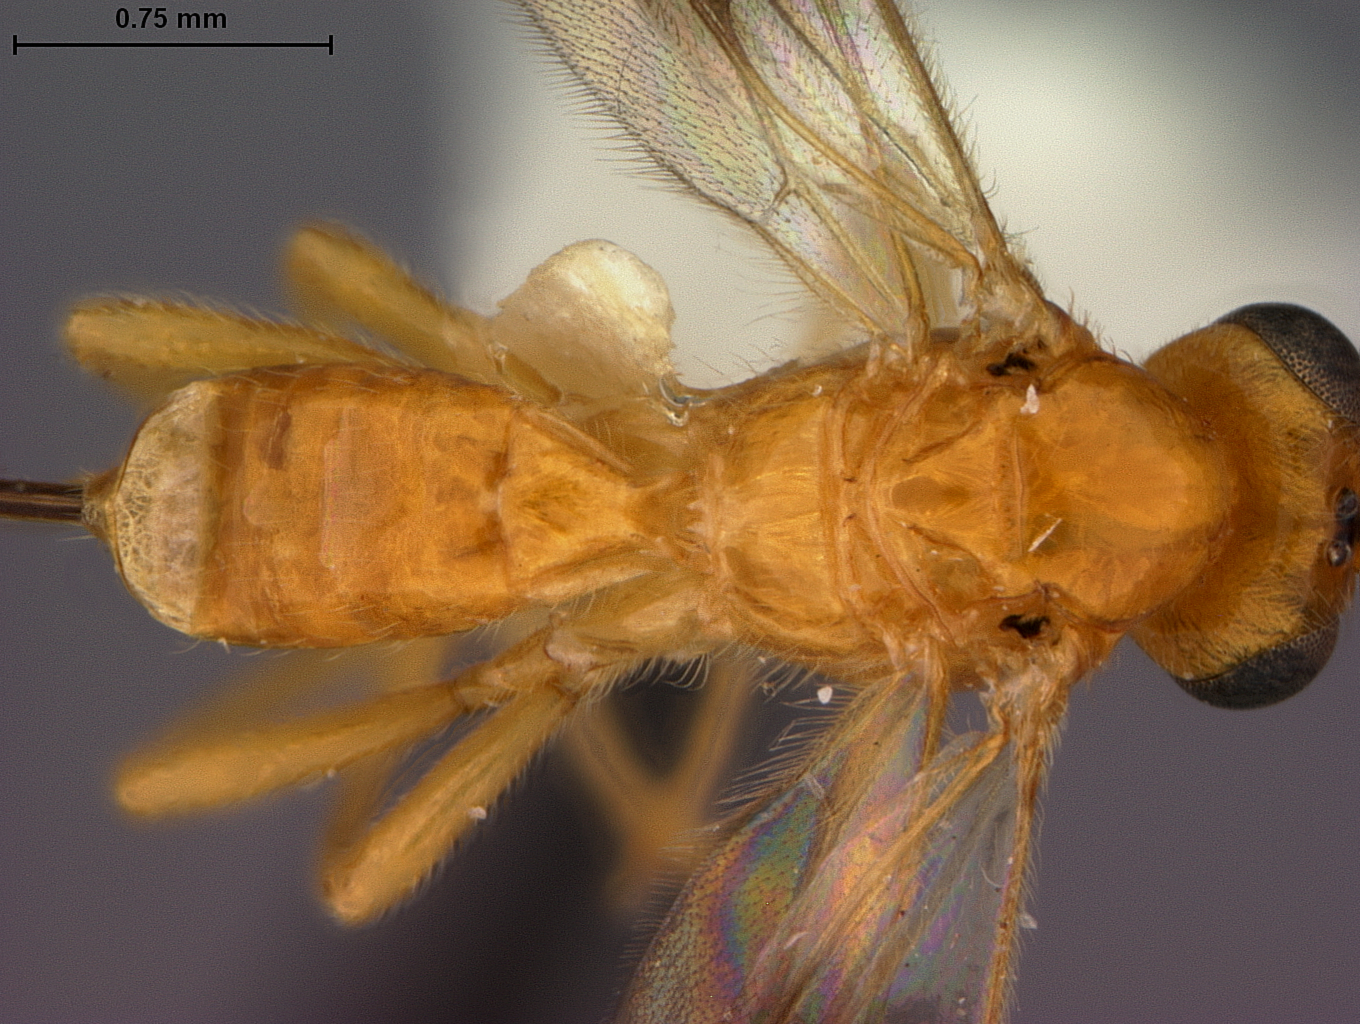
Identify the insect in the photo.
Austroopius muesebecki
